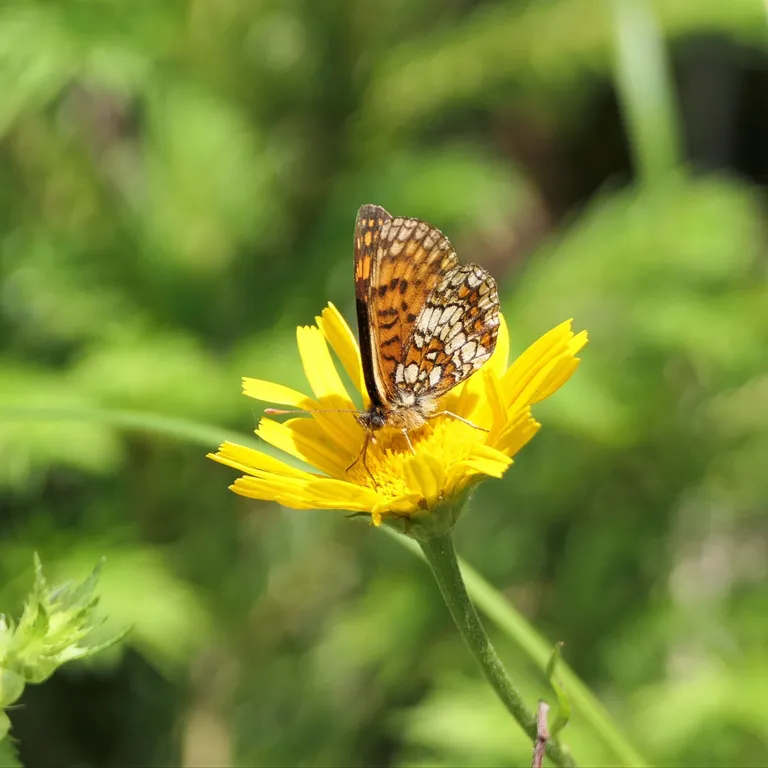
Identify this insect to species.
Melitaea athalia
